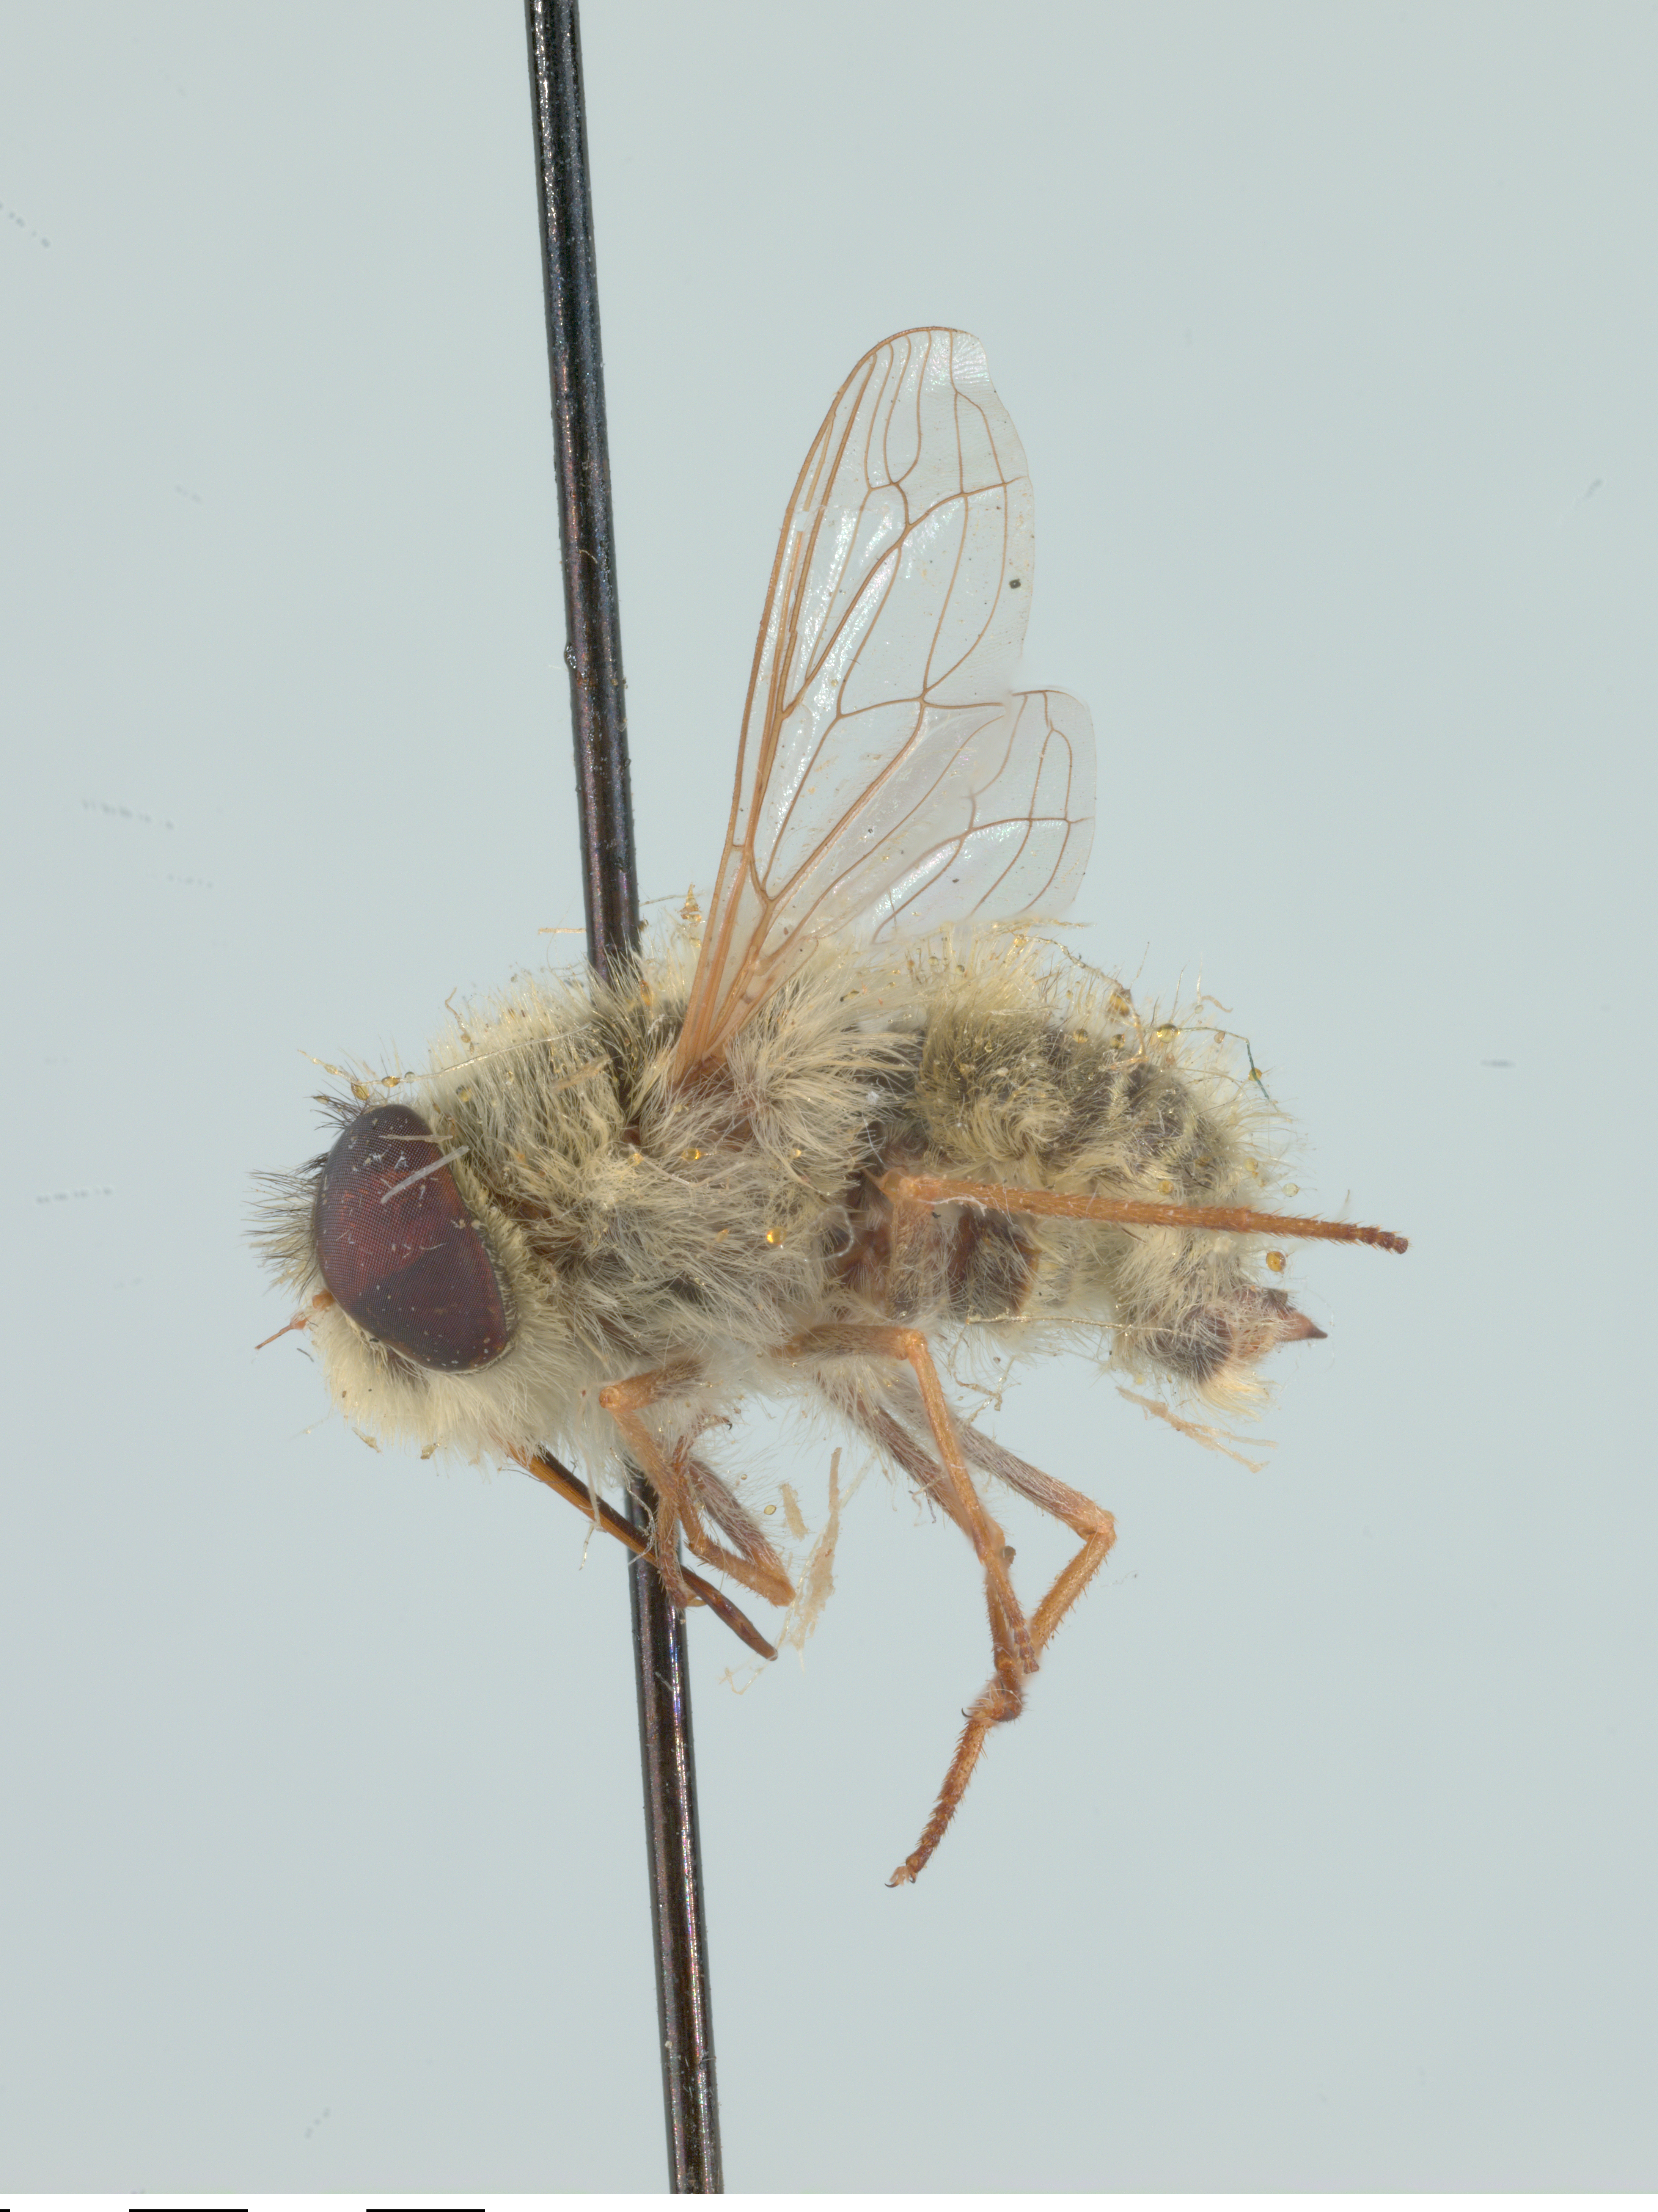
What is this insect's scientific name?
Neorhynchocephalus sackenii
